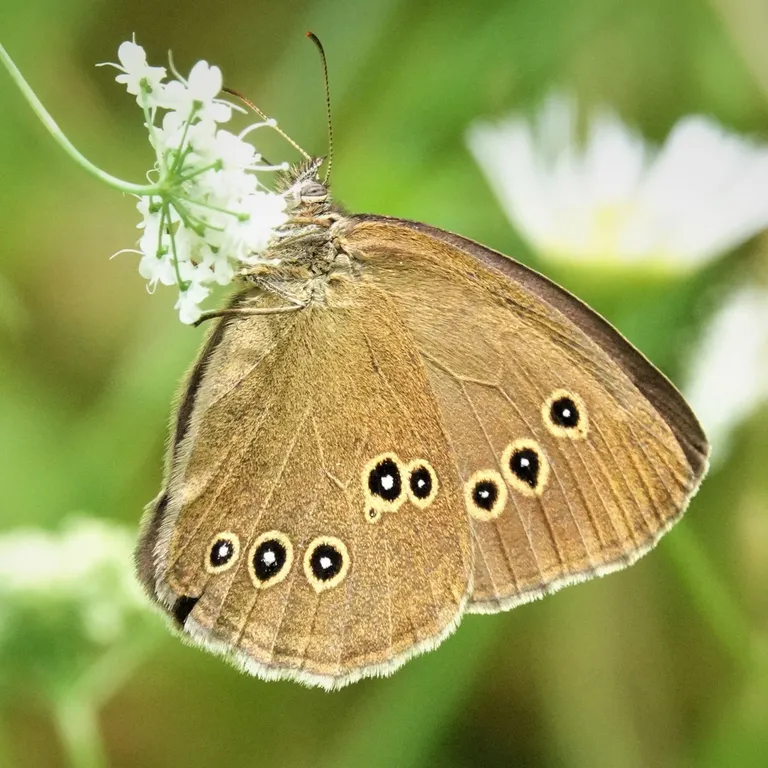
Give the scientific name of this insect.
Aphantopus hyperantus
